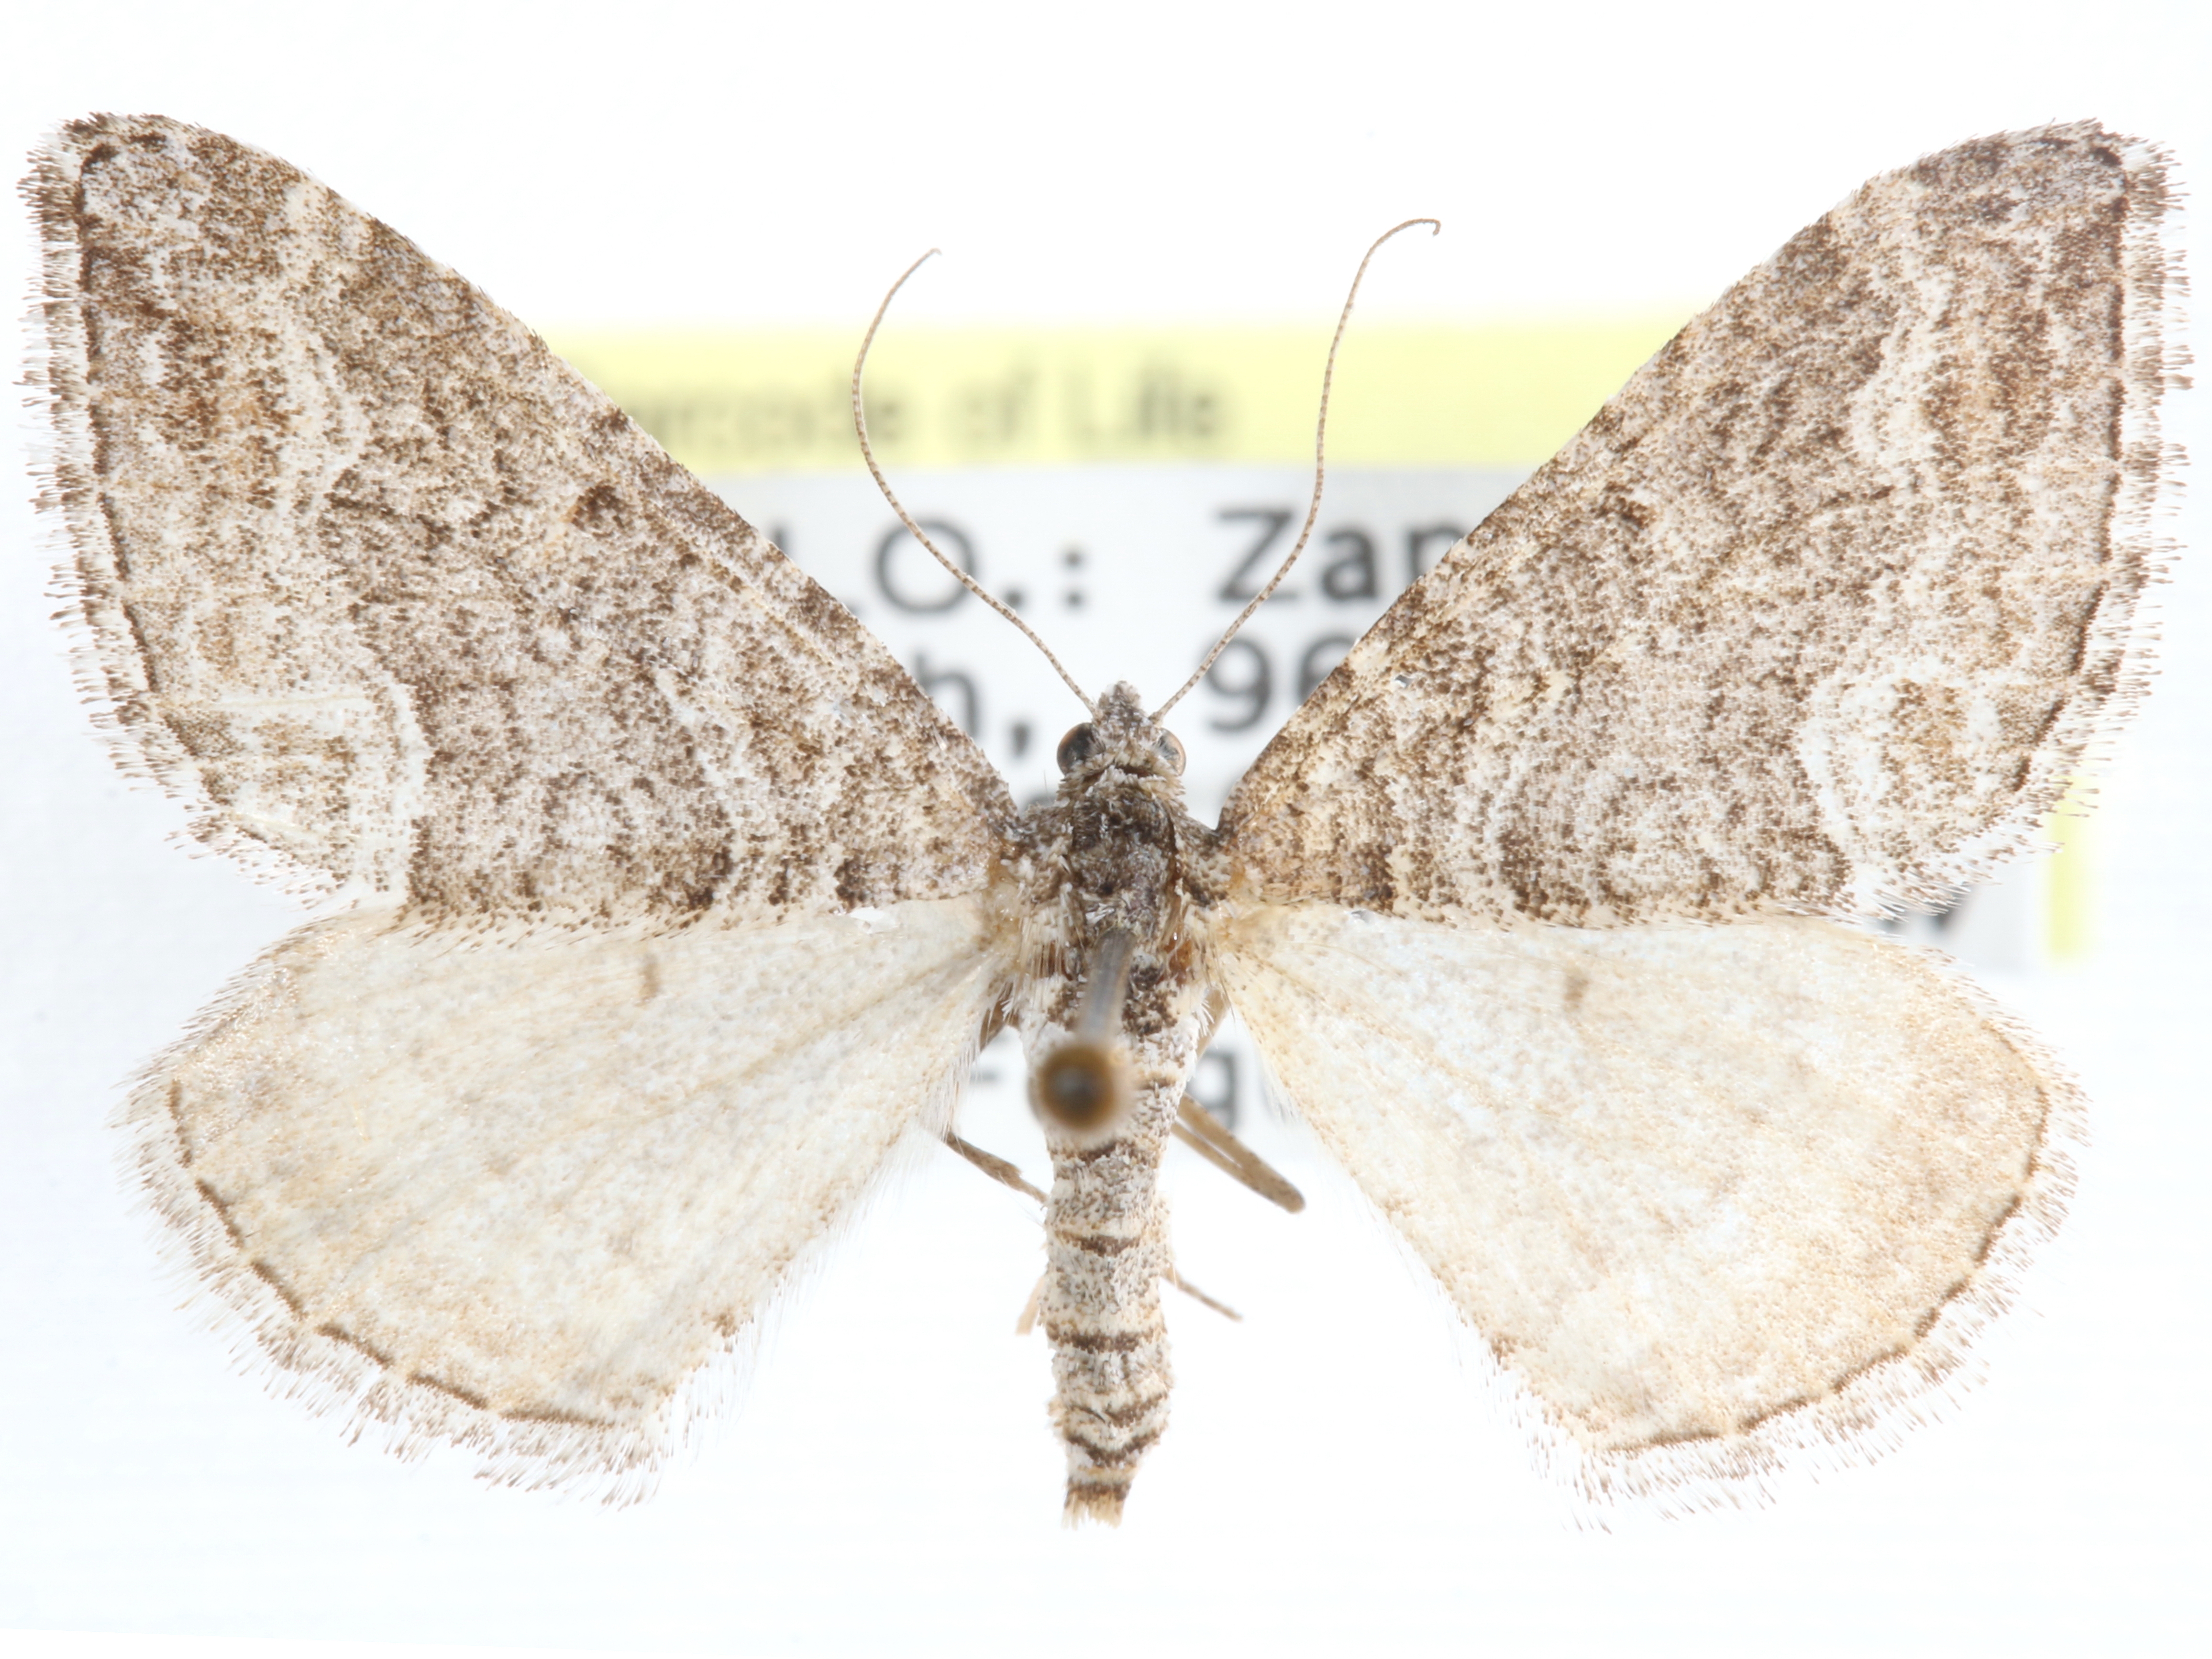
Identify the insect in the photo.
Perizoma custodiata
